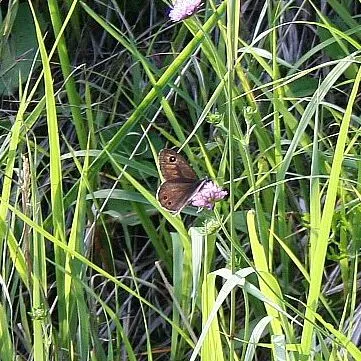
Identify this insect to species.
Lasiommata maera (also Pararge maera)
